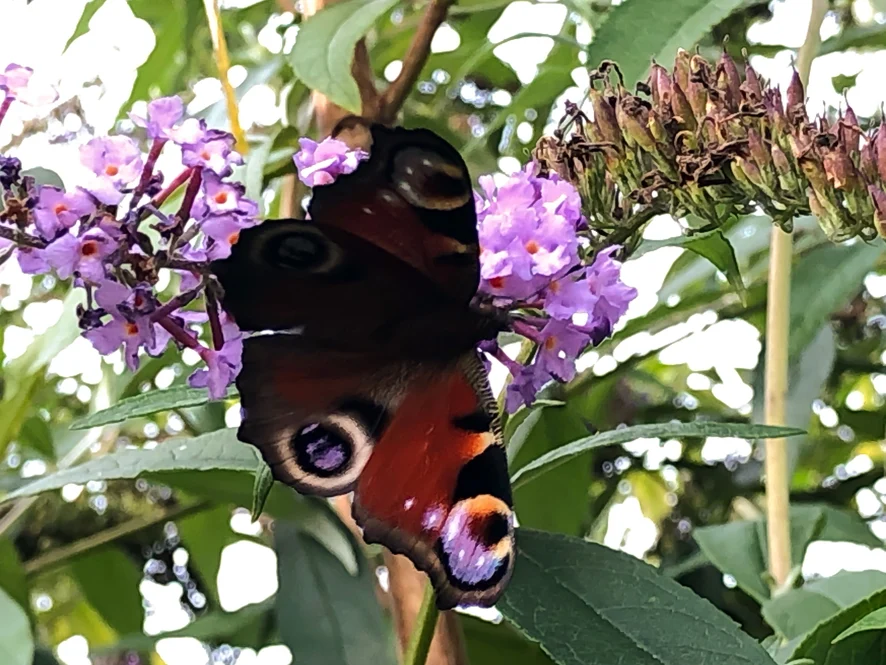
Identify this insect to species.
Aglais io
